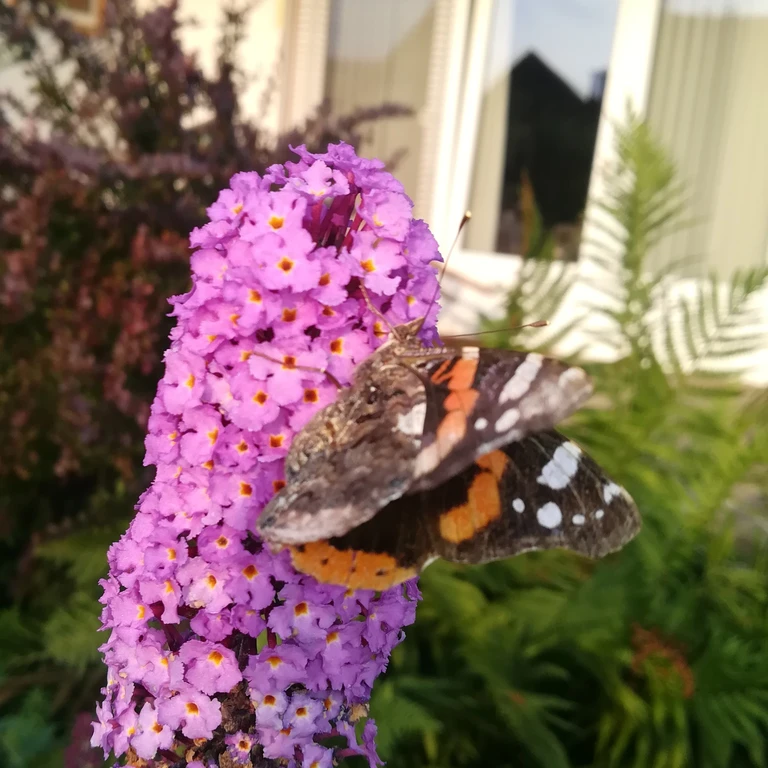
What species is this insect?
Vanessa atalanta
